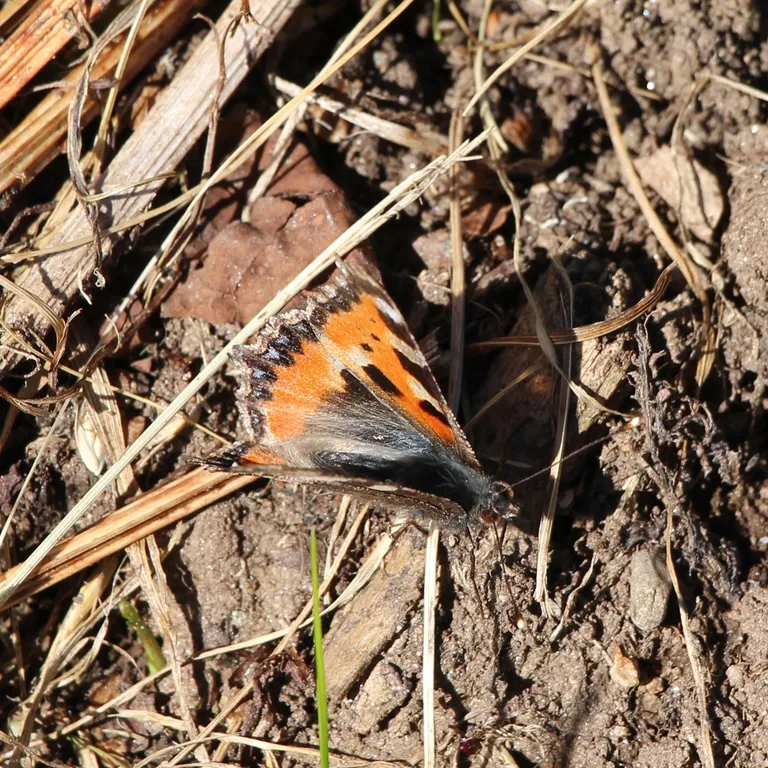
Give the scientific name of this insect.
Aglais urticae
